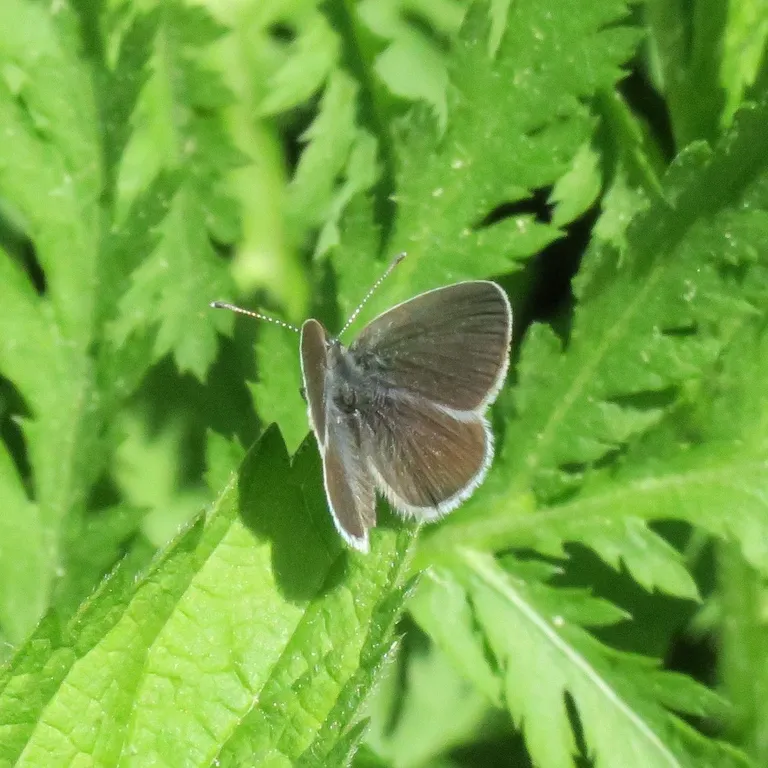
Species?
Cupido minimus
